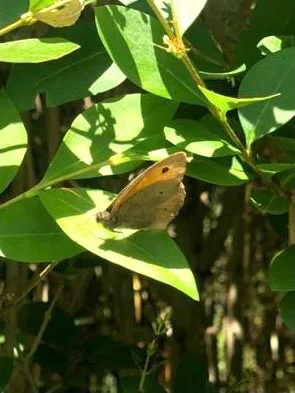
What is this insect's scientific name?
Maniola jurtina
